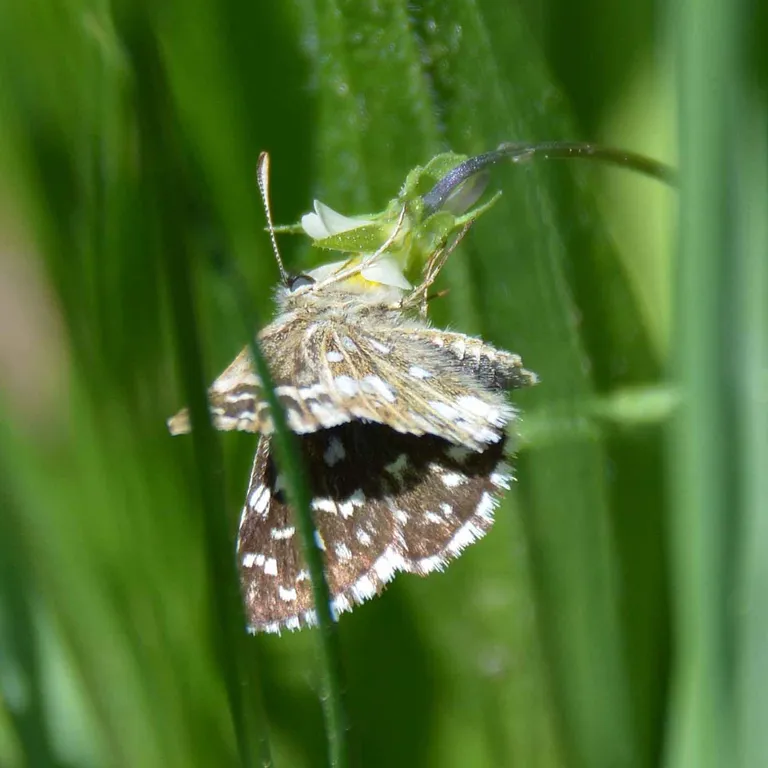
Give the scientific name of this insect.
Pyrgus malvae
